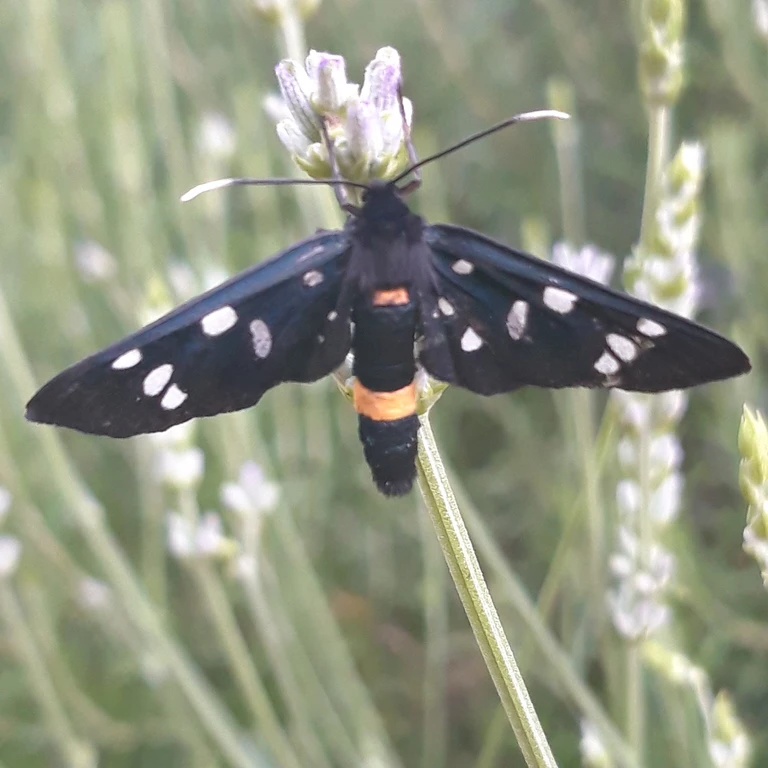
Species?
Amata phegea
